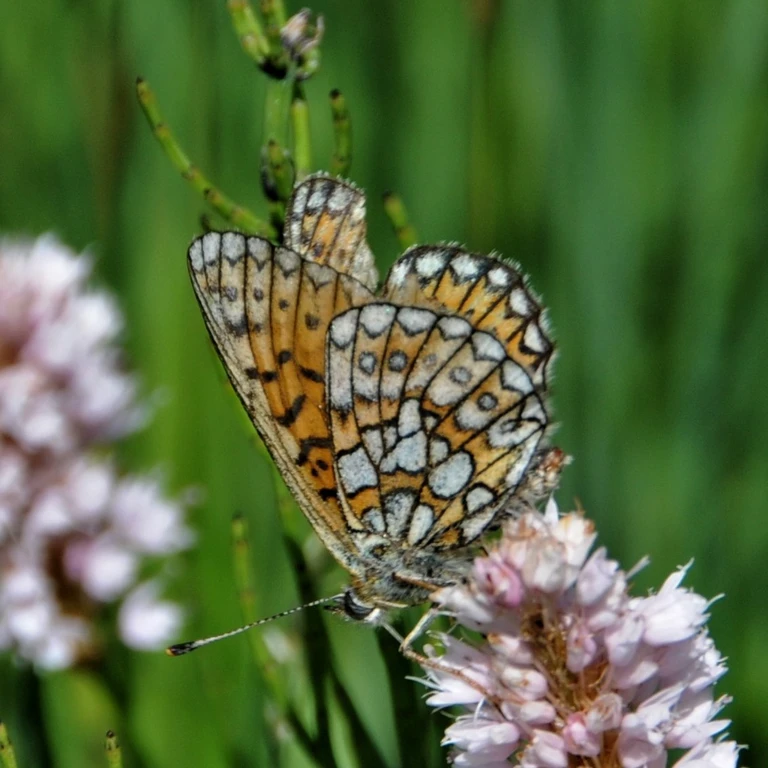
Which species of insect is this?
Boloria eunomia
